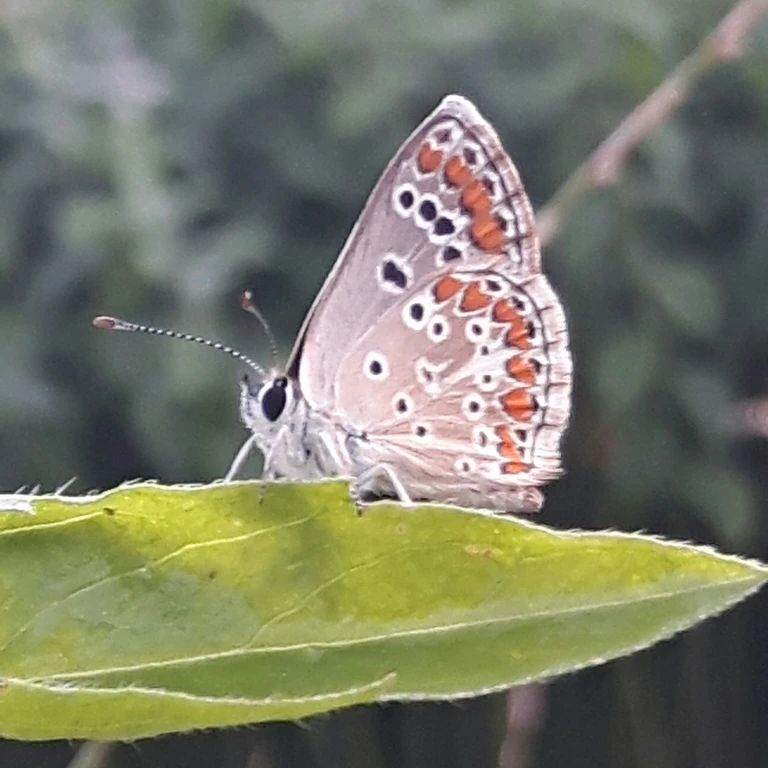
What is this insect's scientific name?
Aricia agestis/artaxerxes
